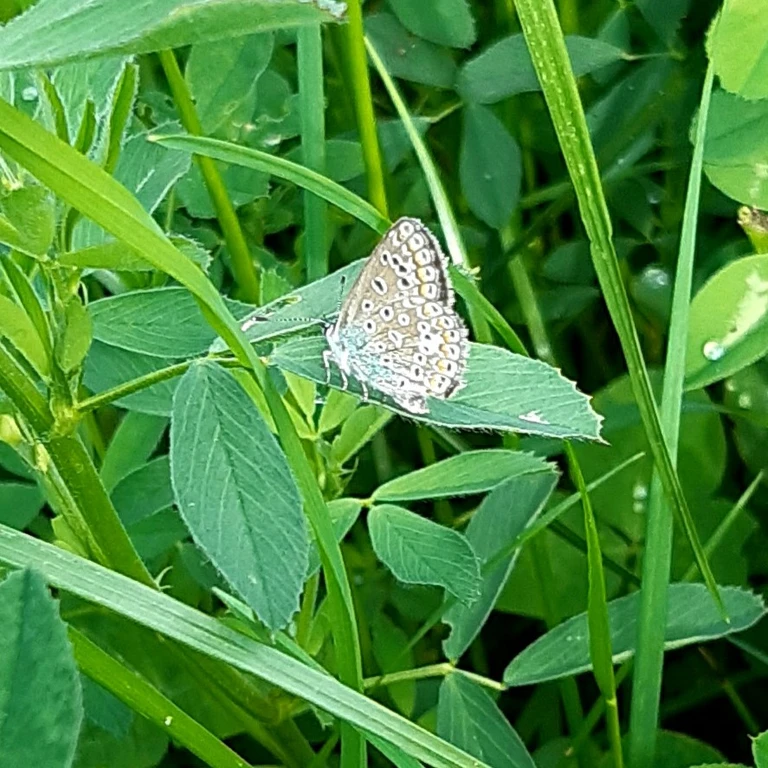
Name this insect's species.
Polyommatus icarus
